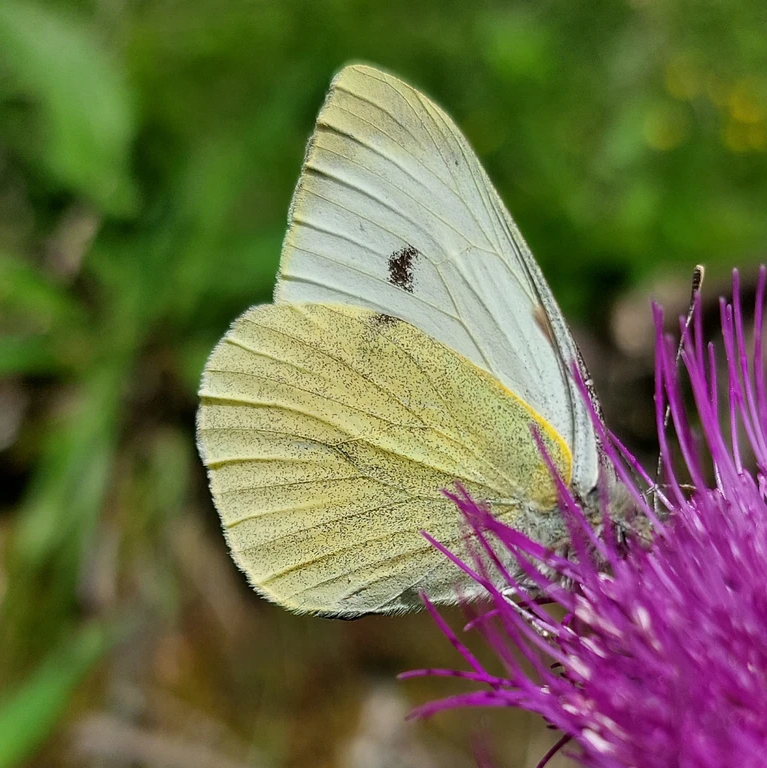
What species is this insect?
Pieris brassicae
